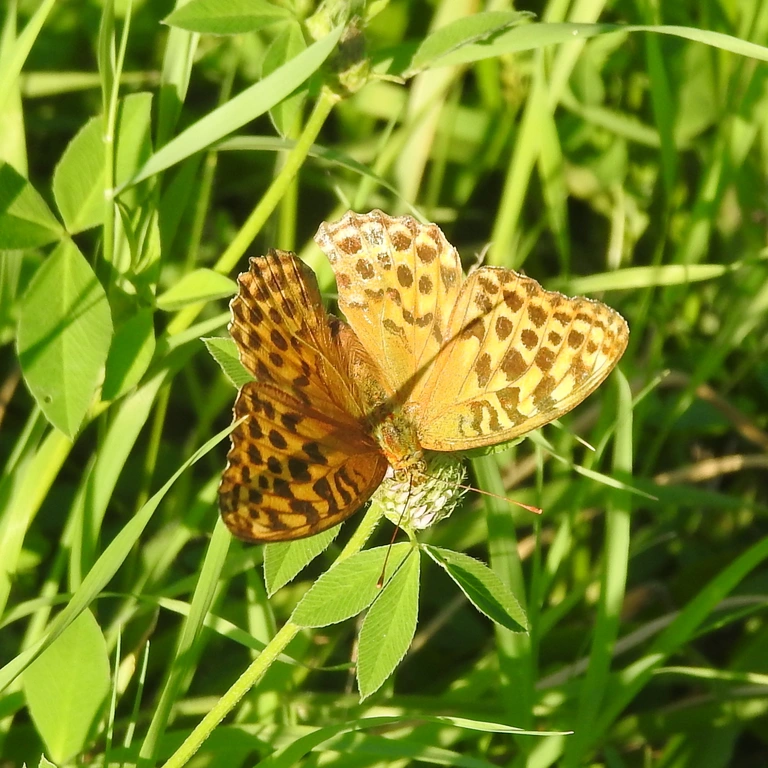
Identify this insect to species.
Argynnis paphia
